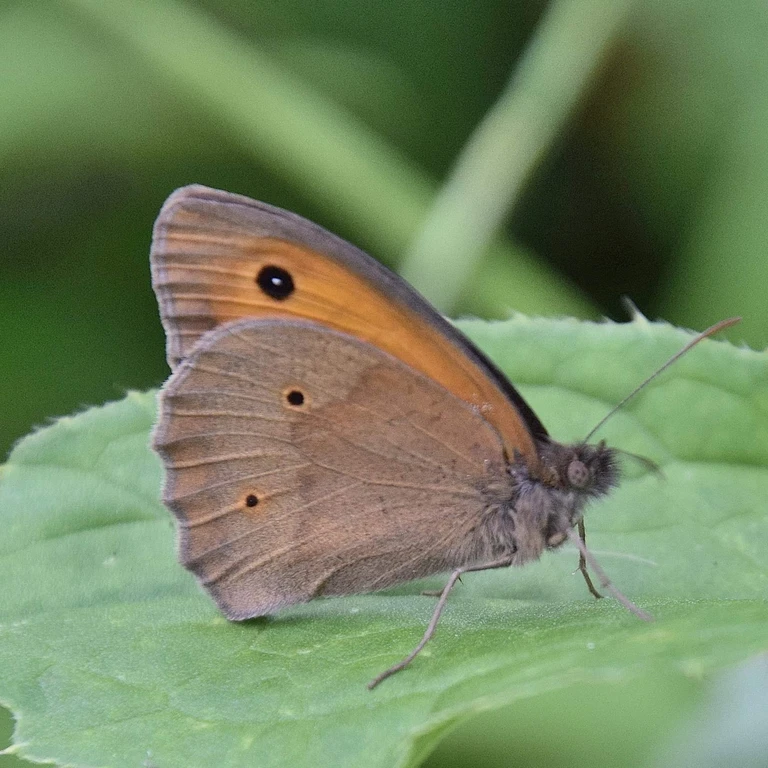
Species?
Maniola jurtina
